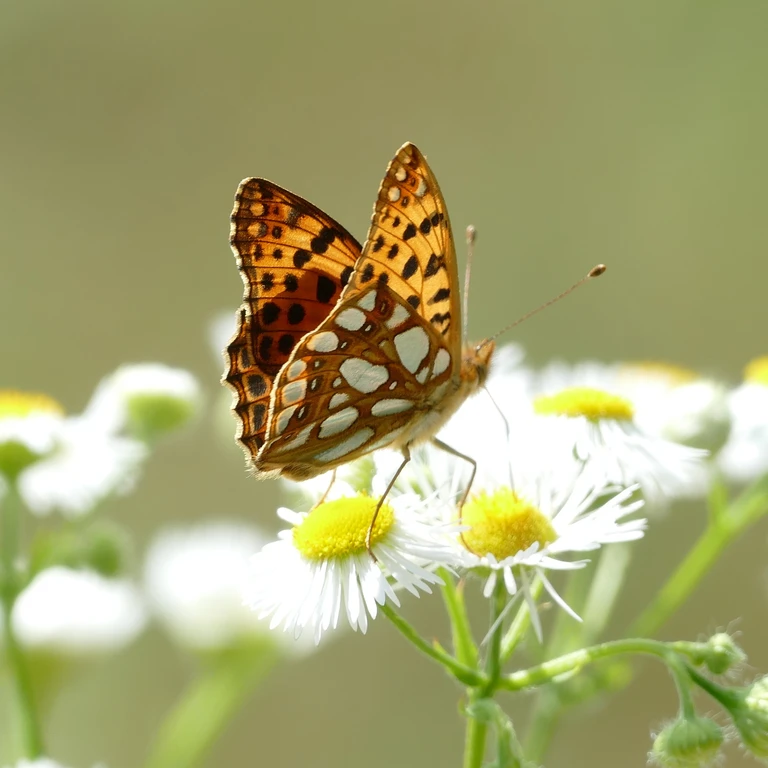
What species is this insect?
Issoria lathonia
